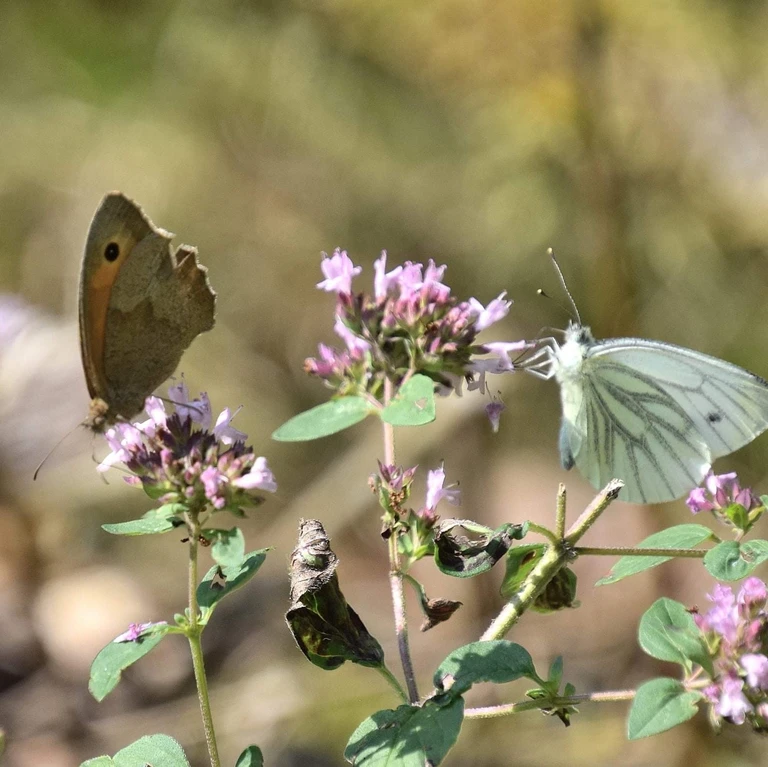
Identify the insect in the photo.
Maniola jurtina
